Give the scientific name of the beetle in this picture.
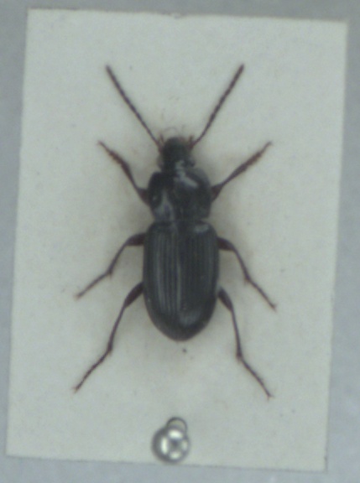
Pterostichus vernalis
